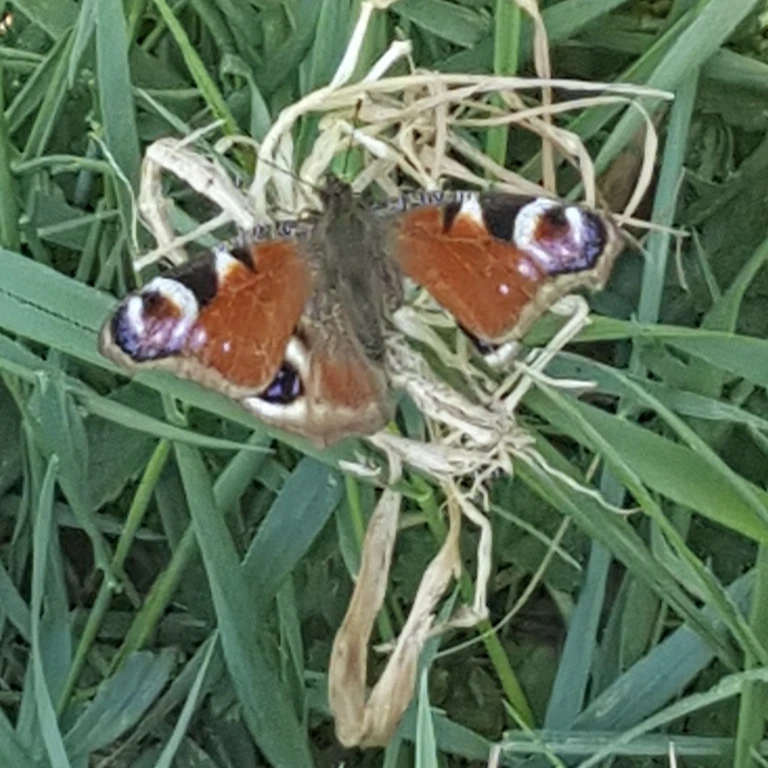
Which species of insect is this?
Aglais io
